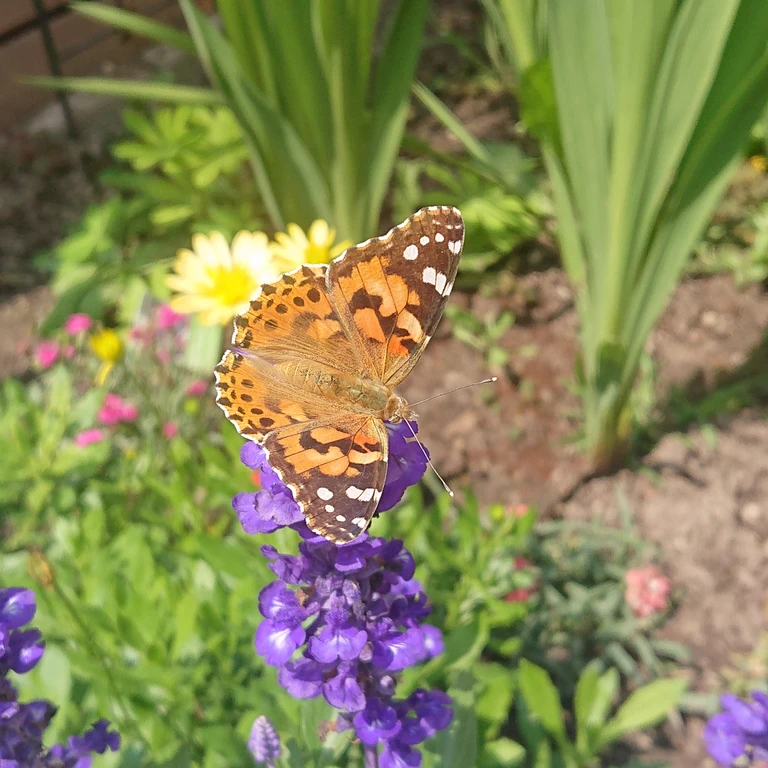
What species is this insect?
Vanessa cardui
